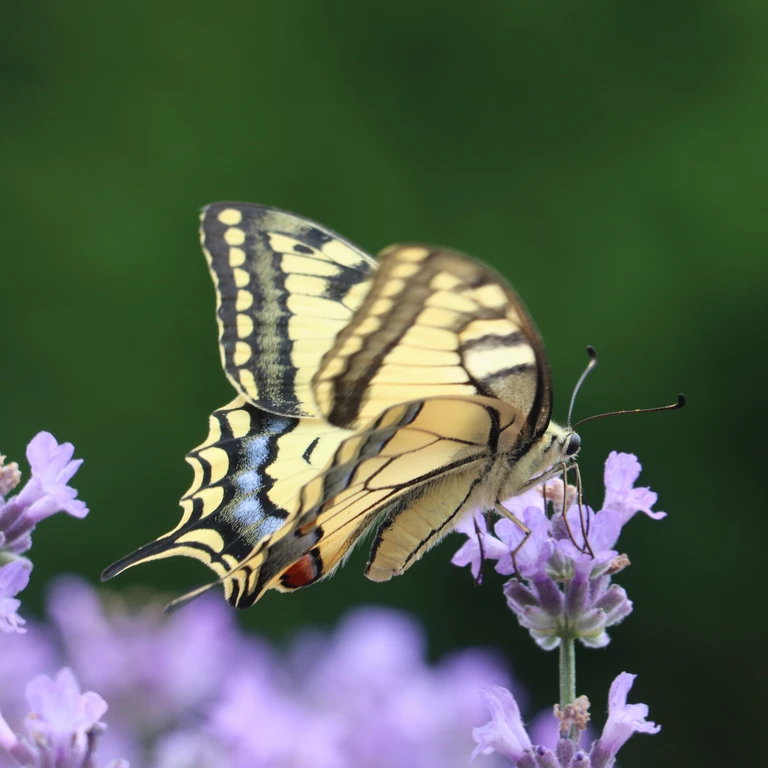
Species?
Papilio machaon
